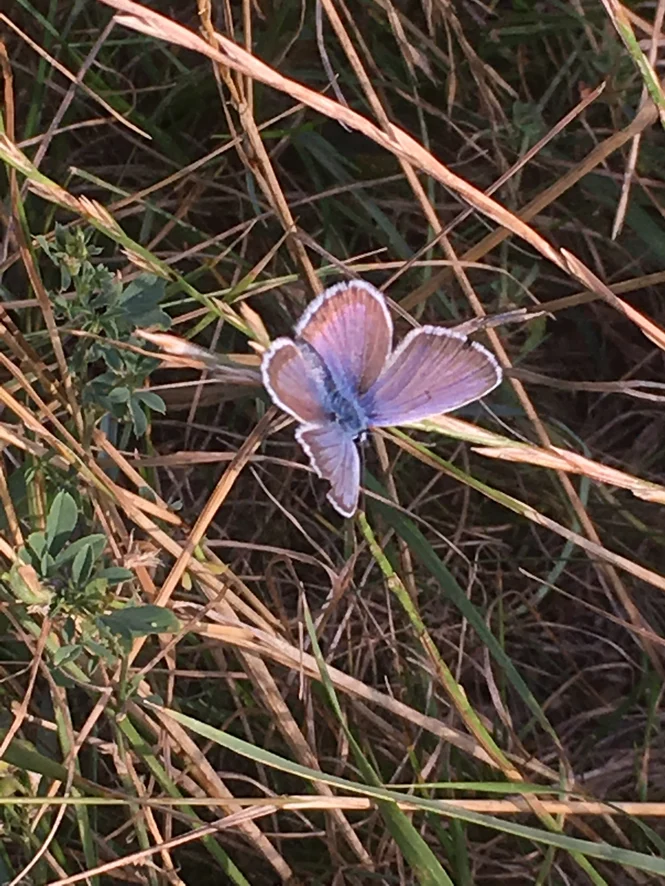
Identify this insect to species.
Plebejus argus
